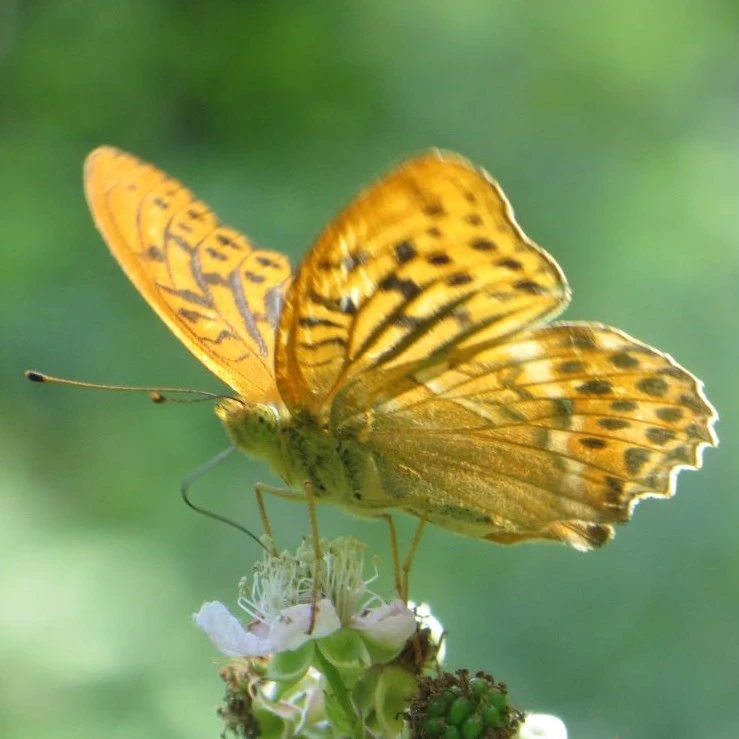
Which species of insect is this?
Argynnis paphia
